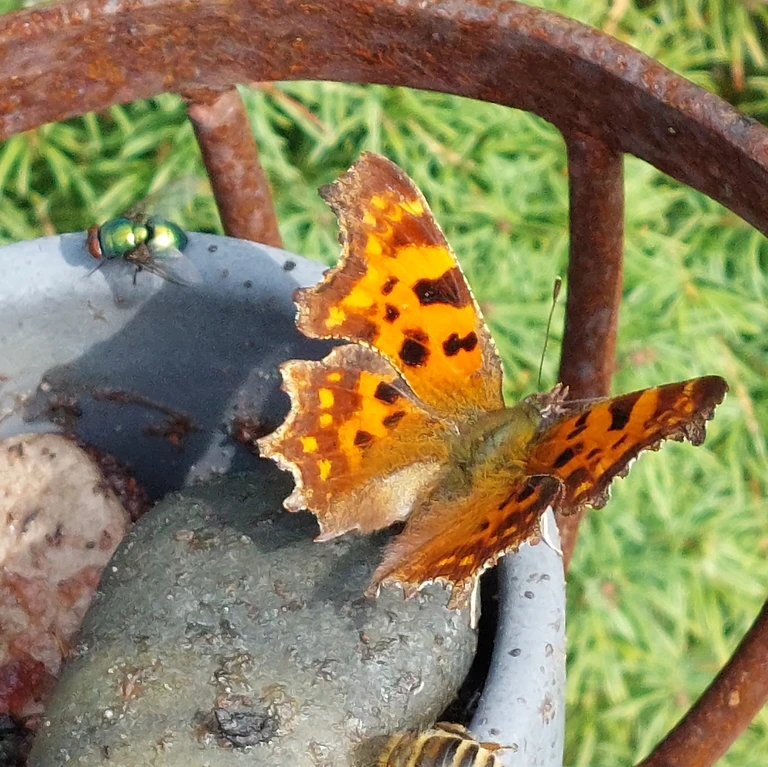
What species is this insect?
Polygonia c-album
